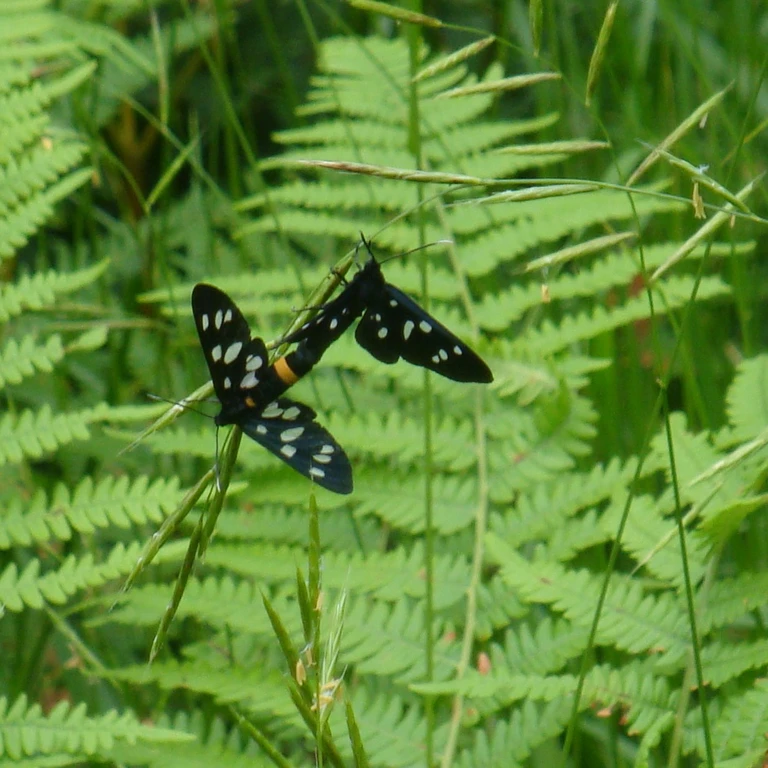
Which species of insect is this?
Amata phegea
